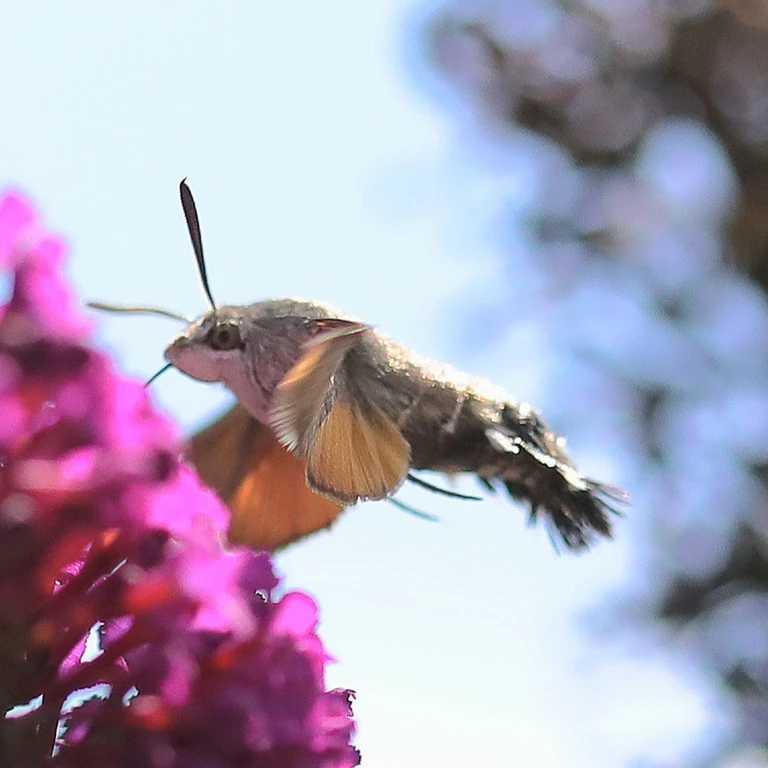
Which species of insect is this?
Macroglossum stellatarum
